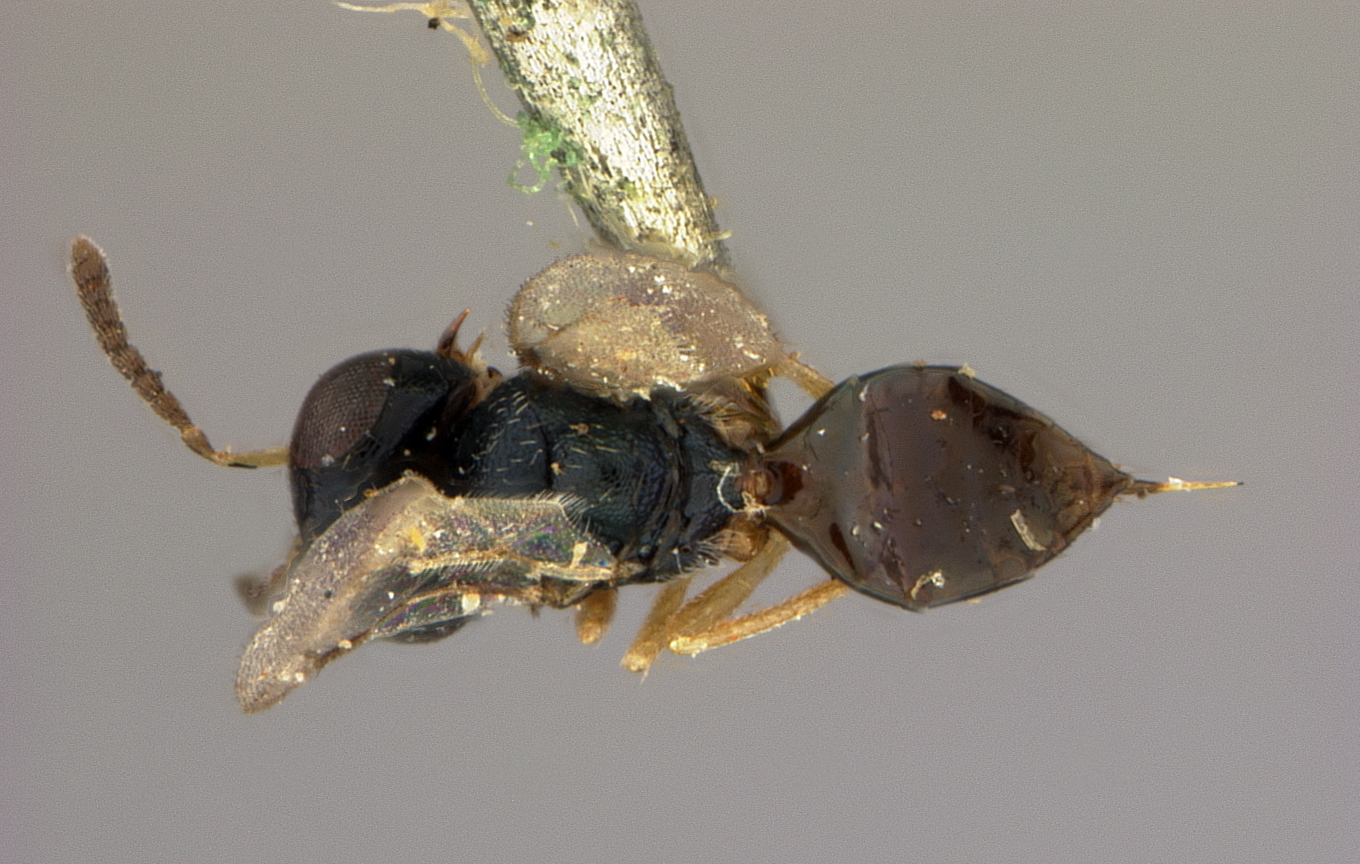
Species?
Pachyneuron laticeps
